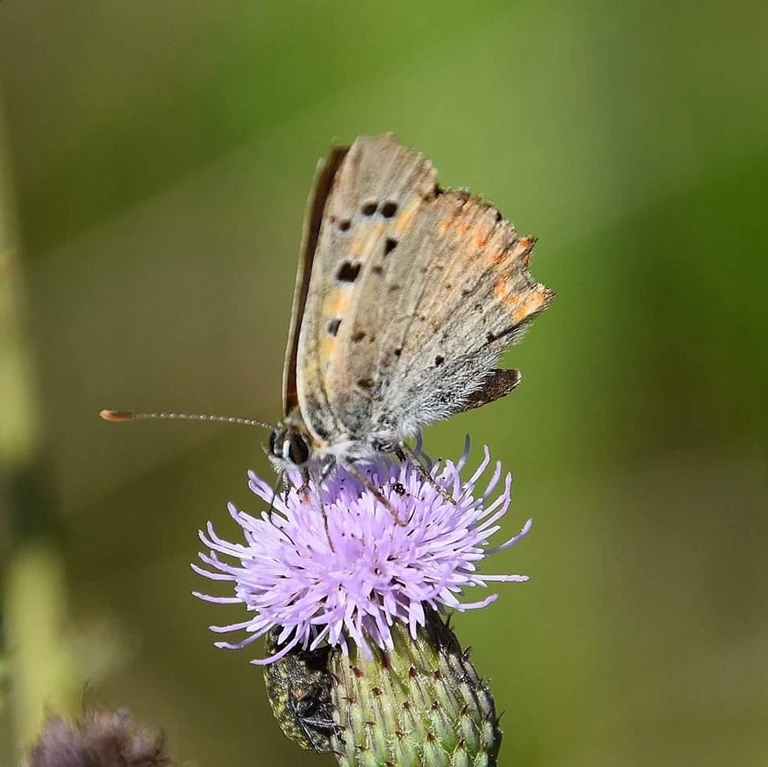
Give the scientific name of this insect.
Lycaena phlaeas
